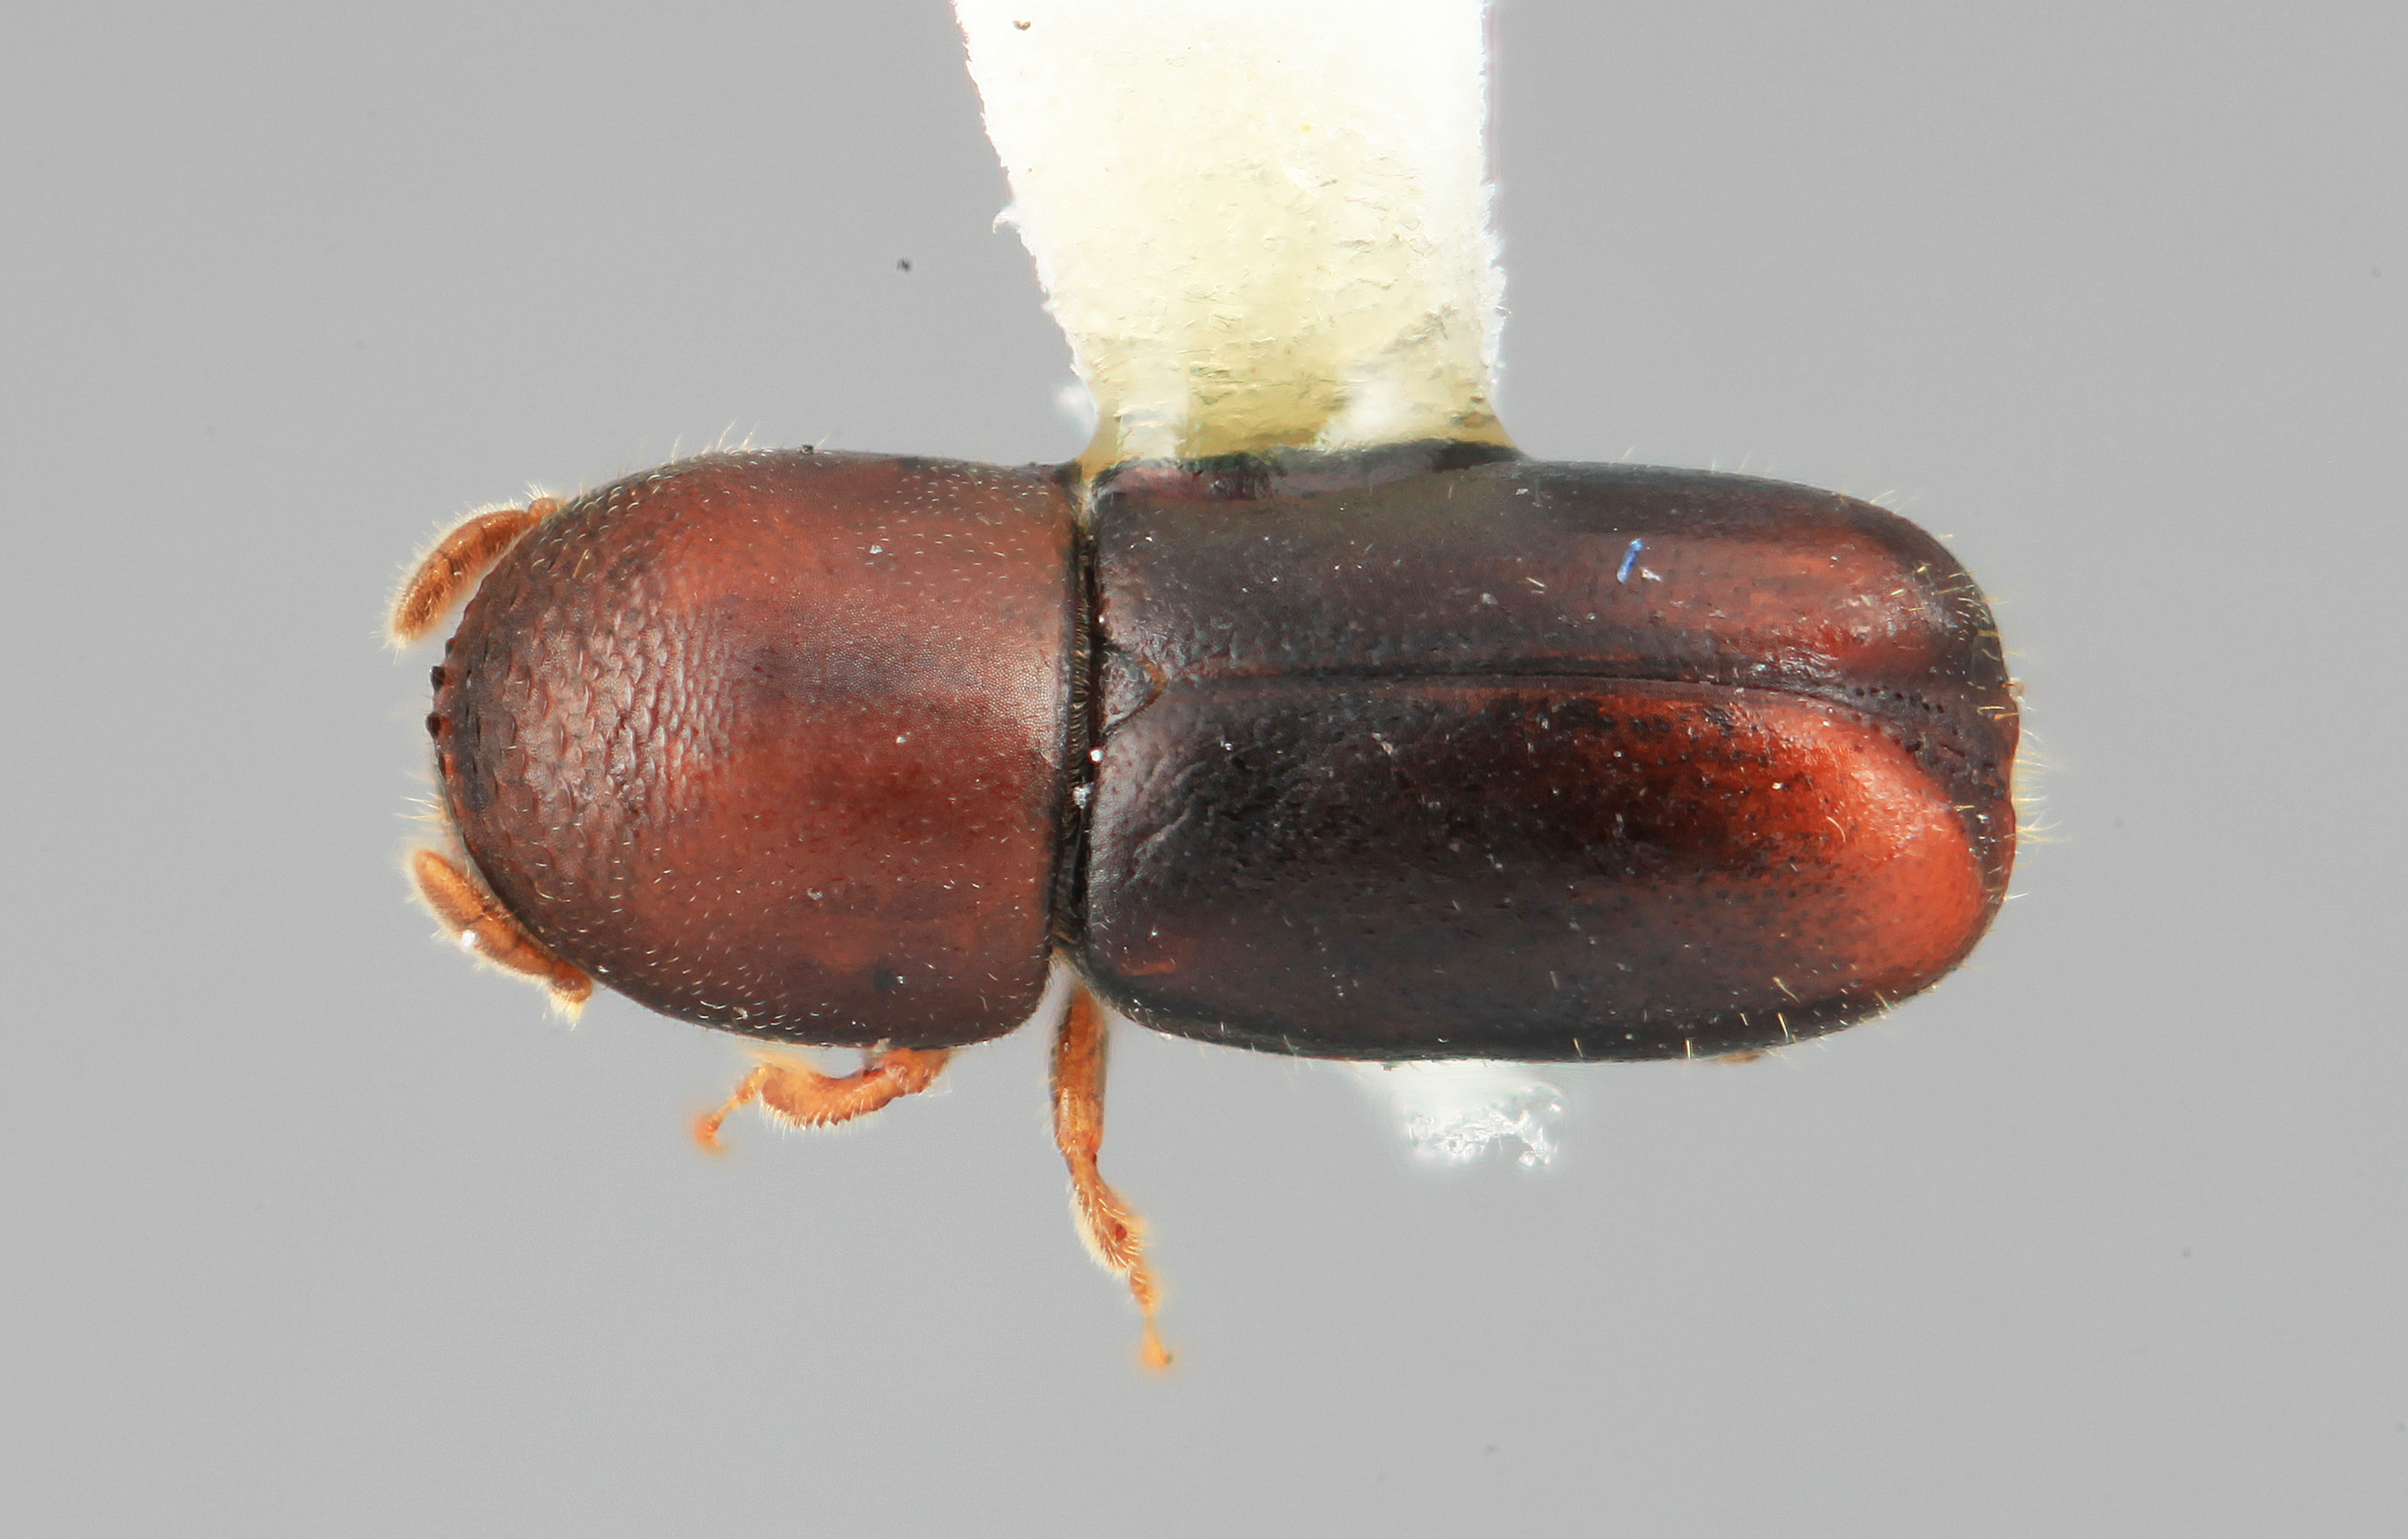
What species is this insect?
Microcorthylus diversus
